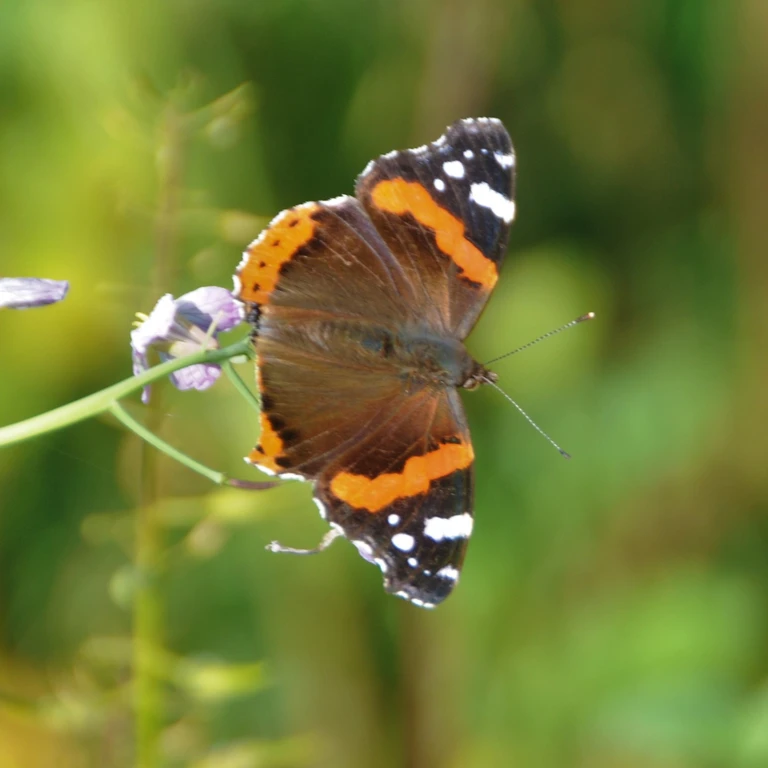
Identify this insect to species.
Vanessa atalanta
